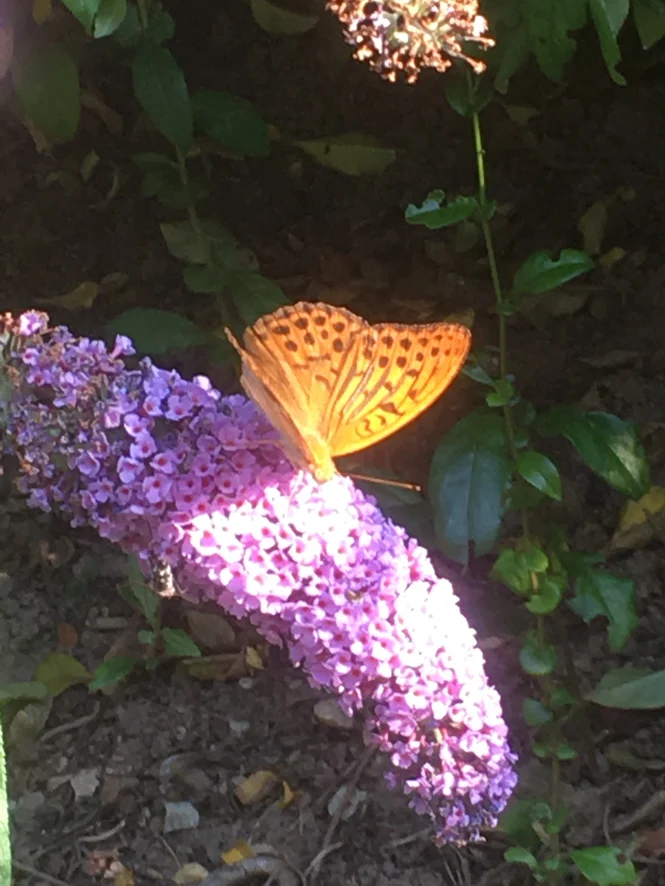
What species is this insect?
Argynnis paphia
